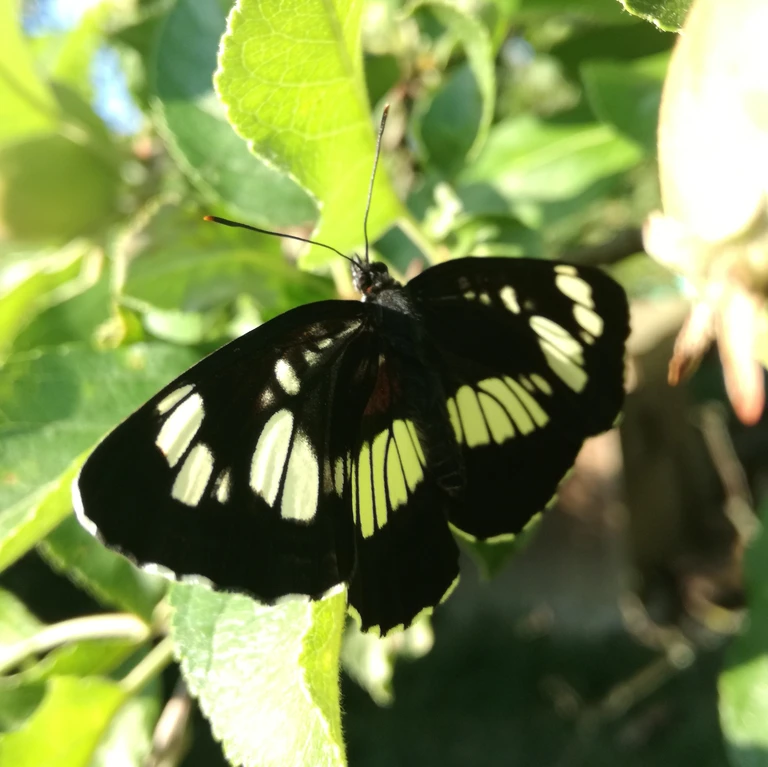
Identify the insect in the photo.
Neptis rivularis
